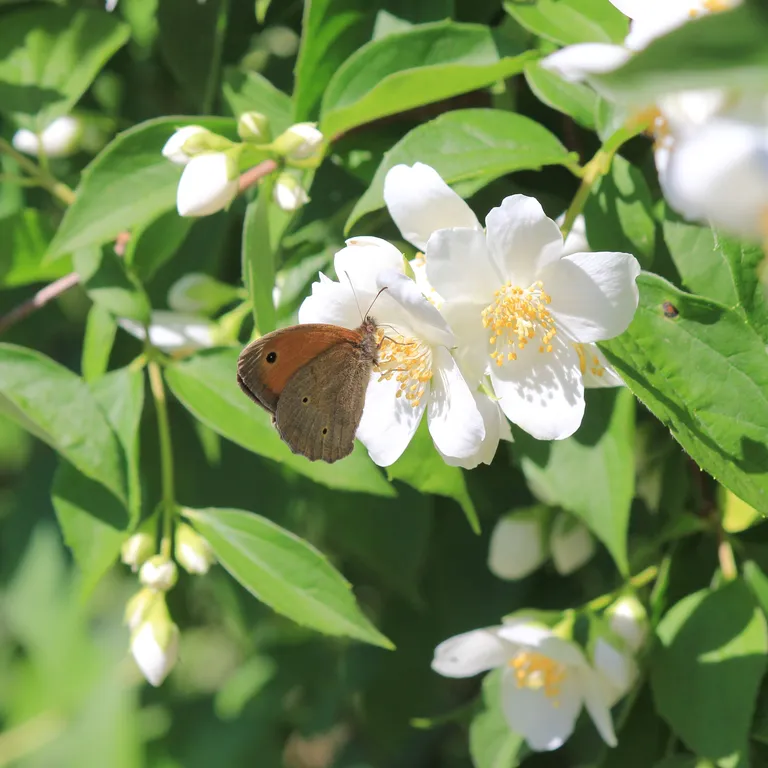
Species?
Maniola jurtina
